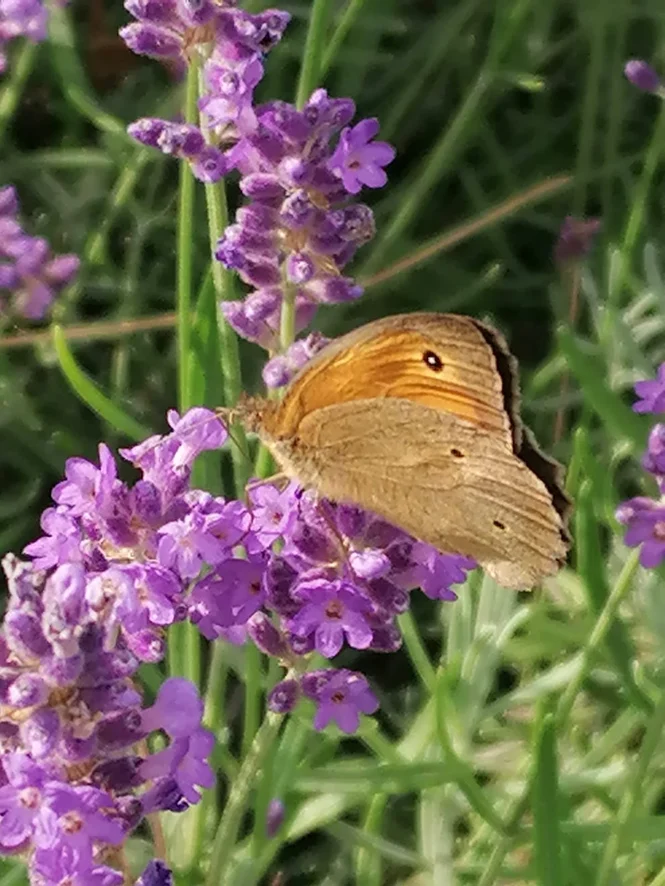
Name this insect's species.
Maniola jurtina
